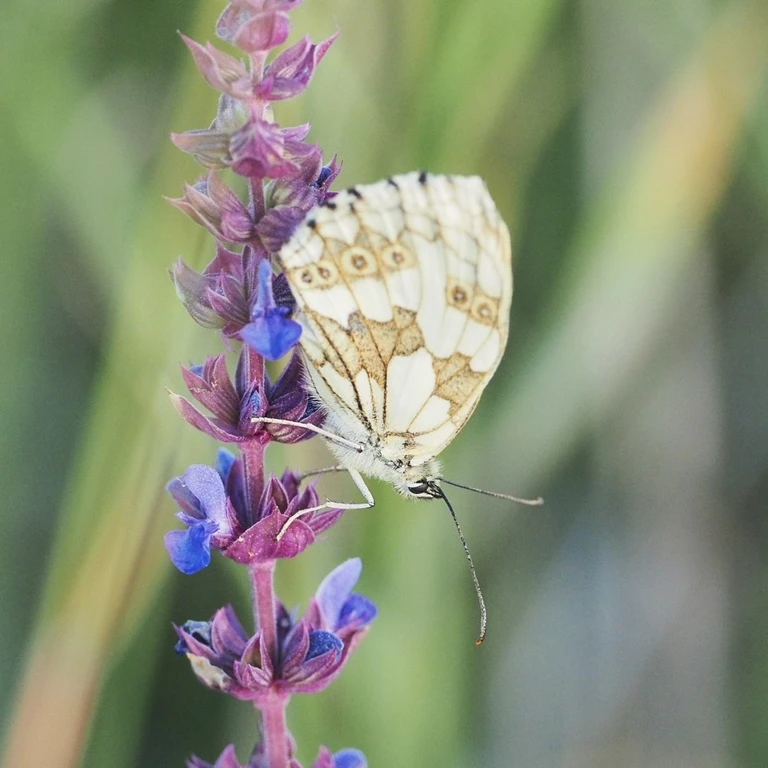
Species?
Melanargia galathea
